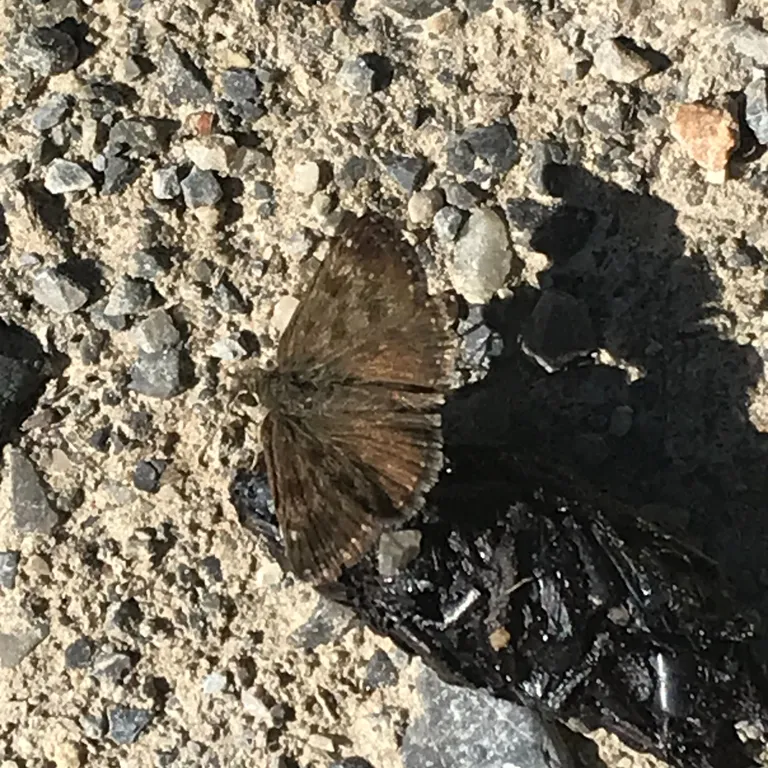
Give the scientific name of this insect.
Erynnis tages
